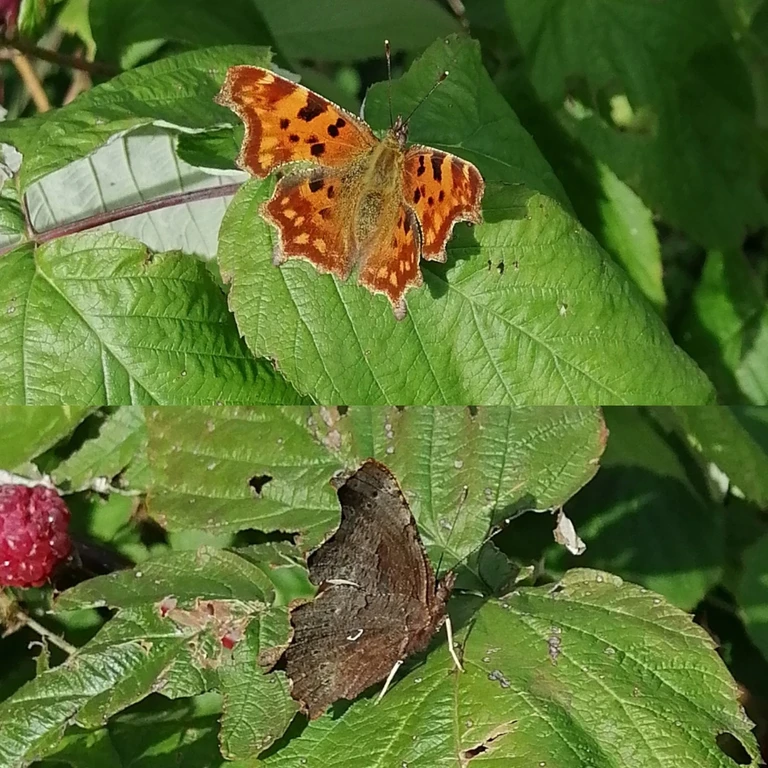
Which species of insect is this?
Polygonia c-album
